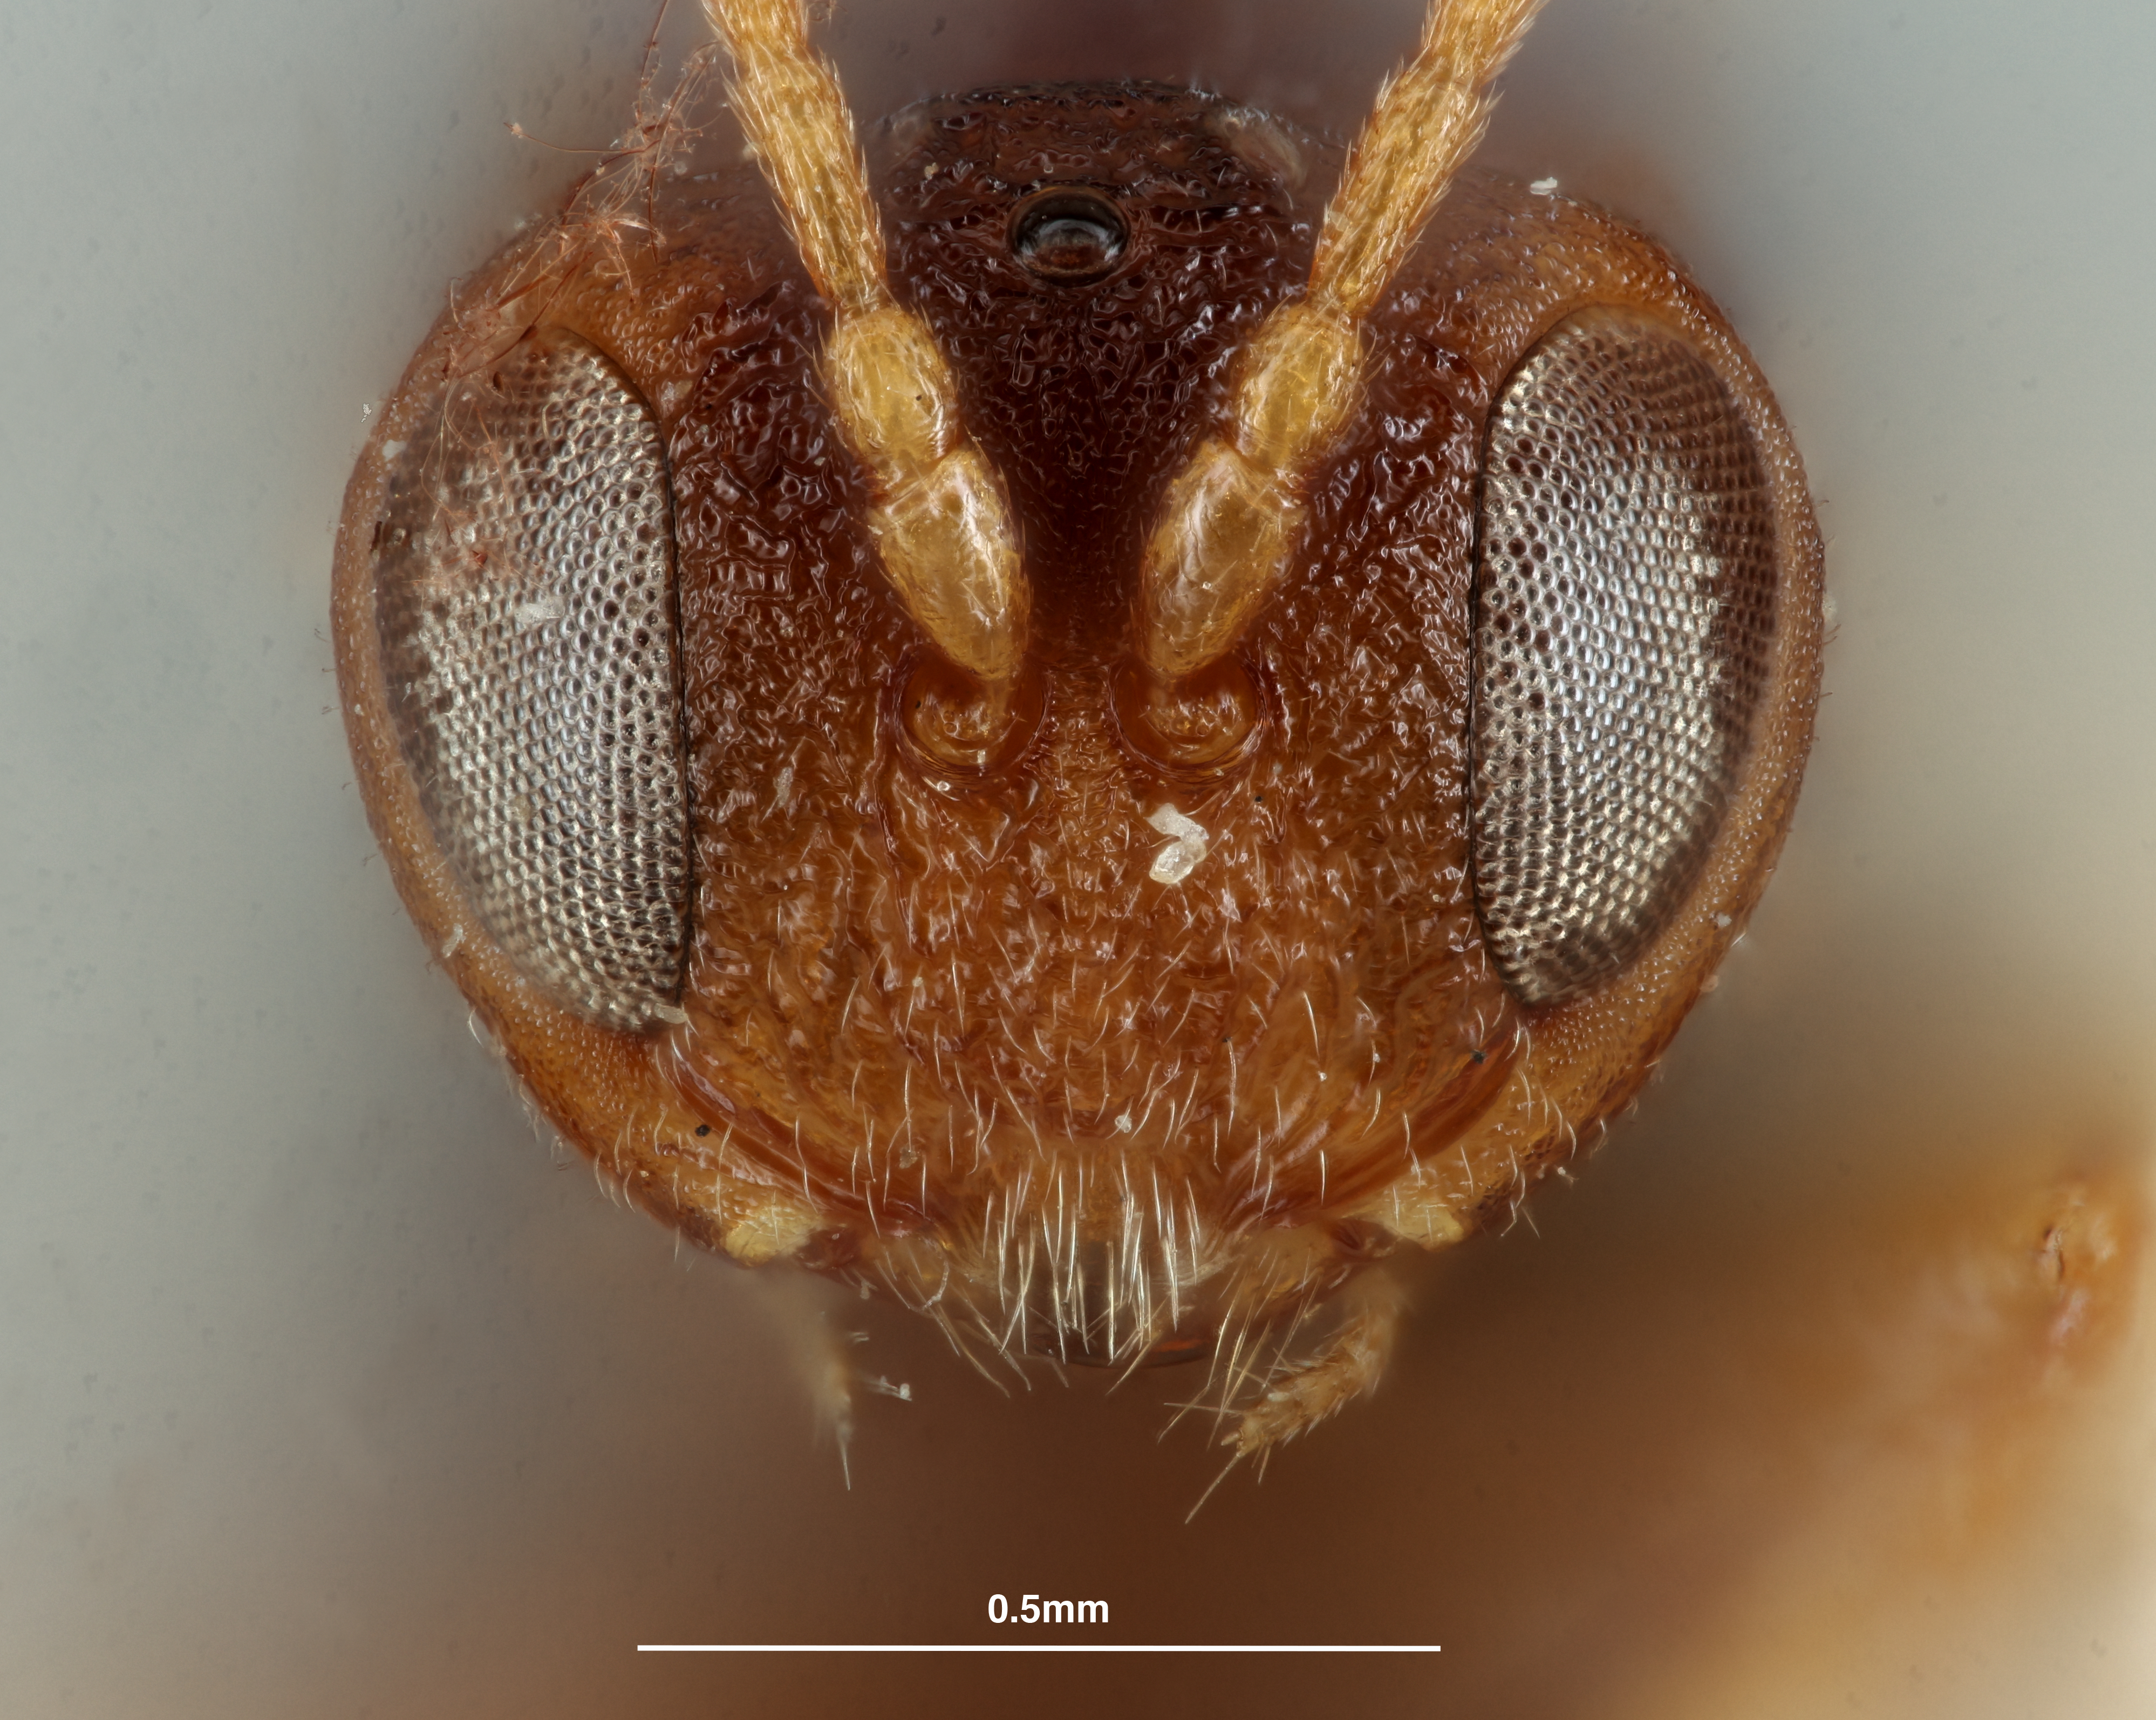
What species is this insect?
Callirhytis intersita
